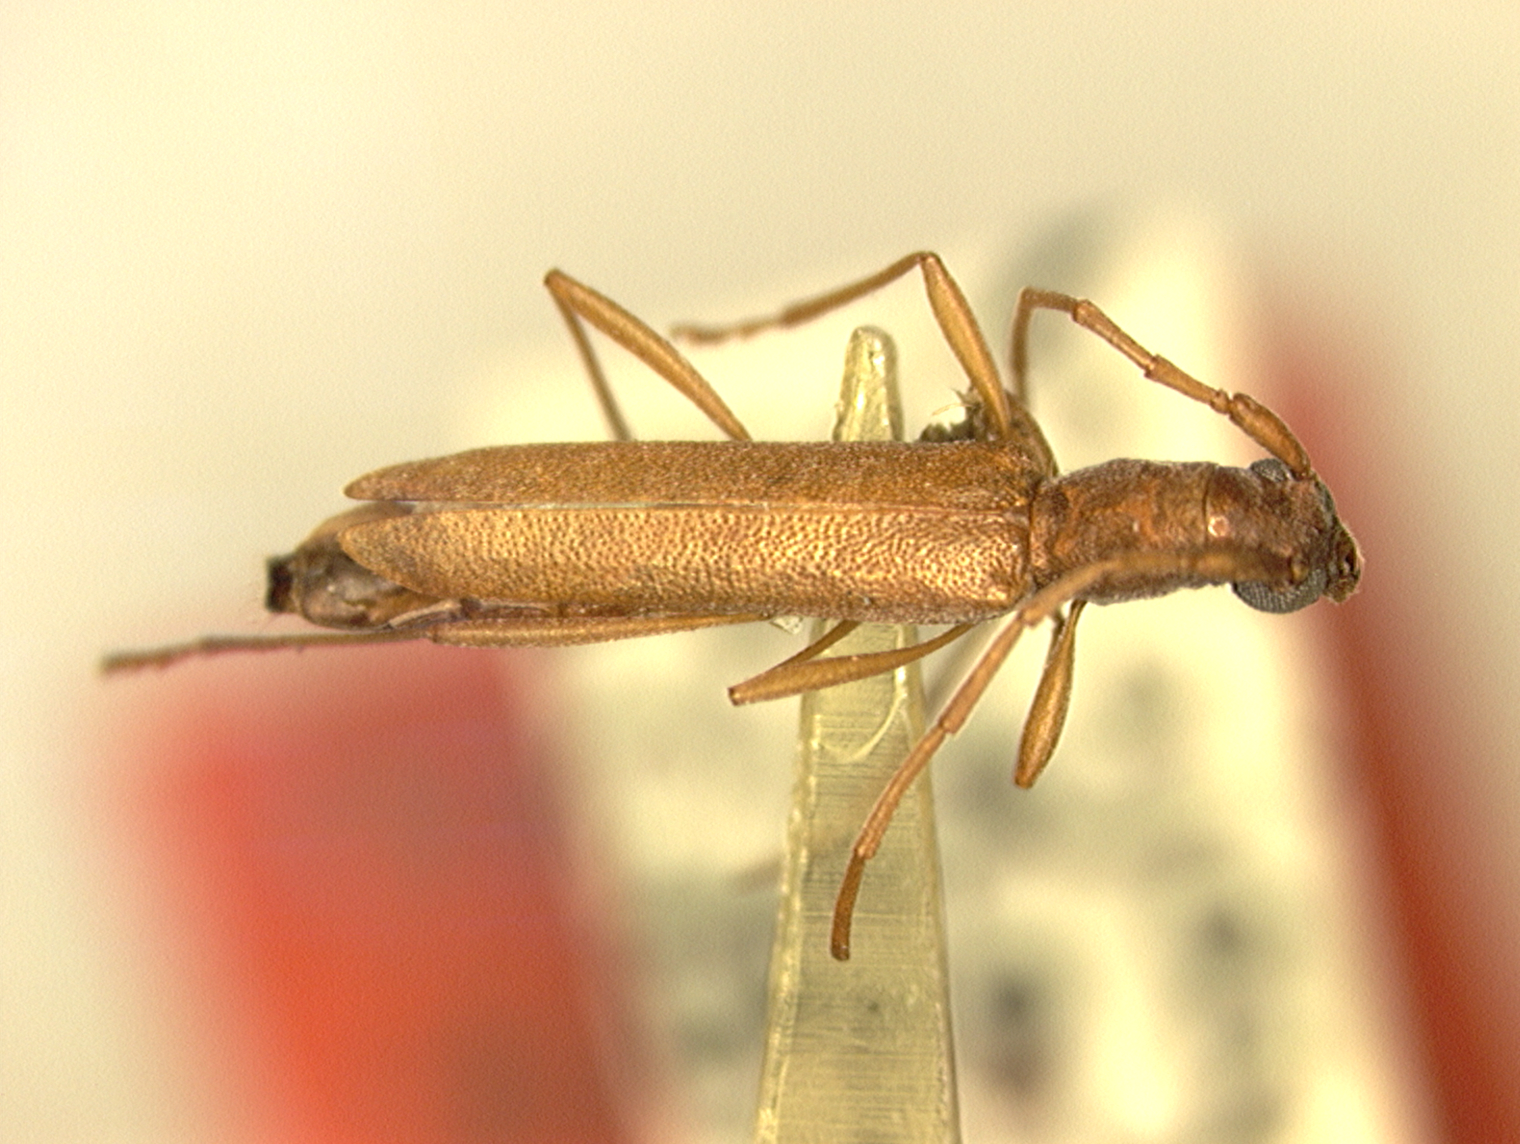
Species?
Caribbomerus elongatus (also Merostenus elongatus)
